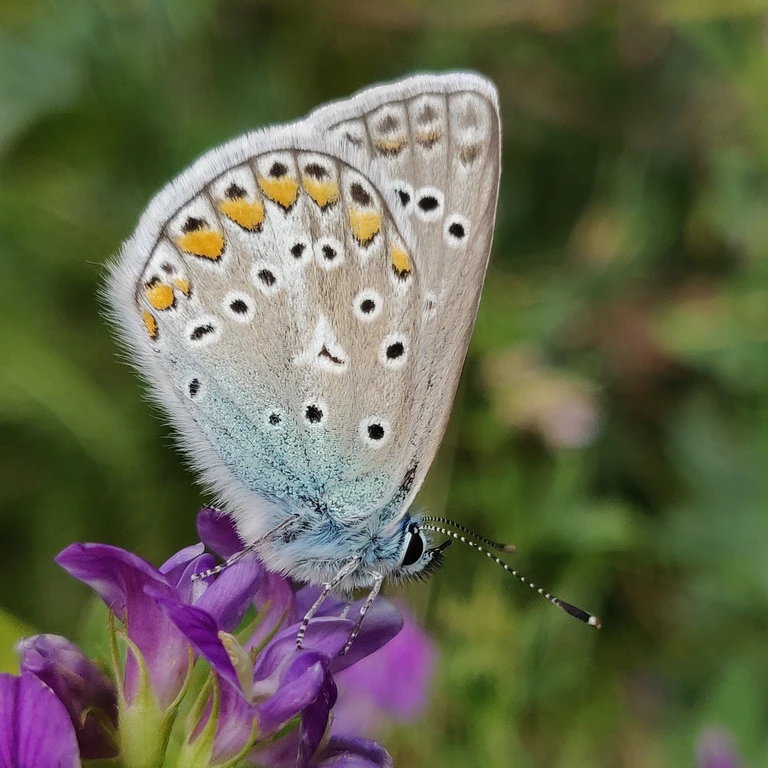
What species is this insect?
Polyommatus icarus
